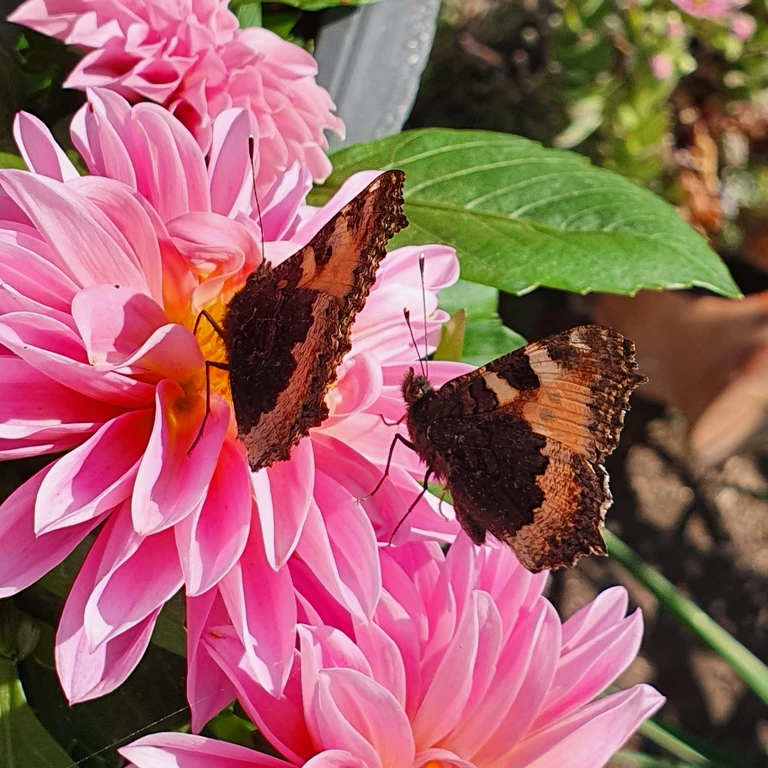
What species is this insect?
Aglais urticae
